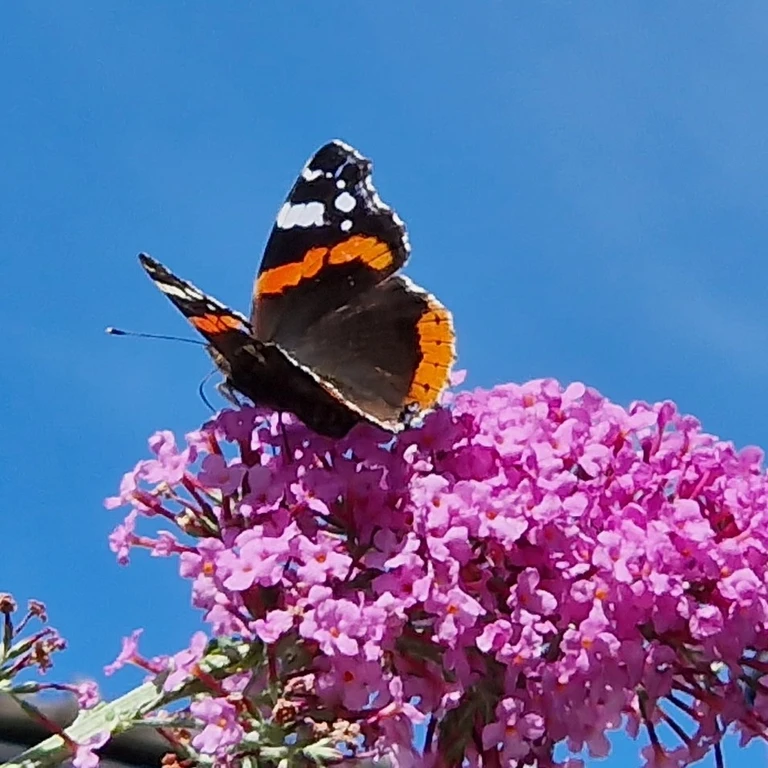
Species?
Vanessa atalanta
